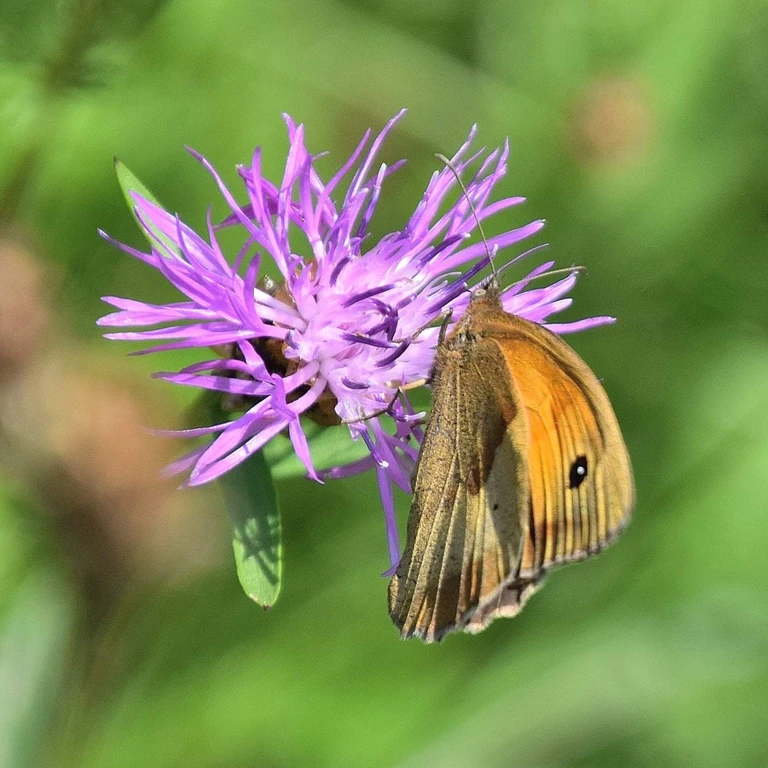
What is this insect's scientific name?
Maniola jurtina
